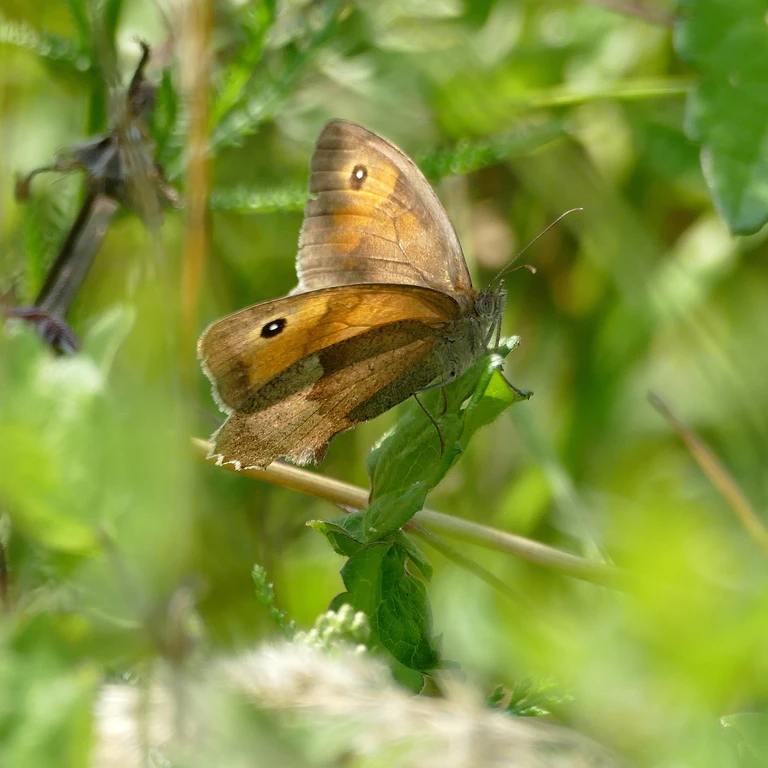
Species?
Maniola jurtina
